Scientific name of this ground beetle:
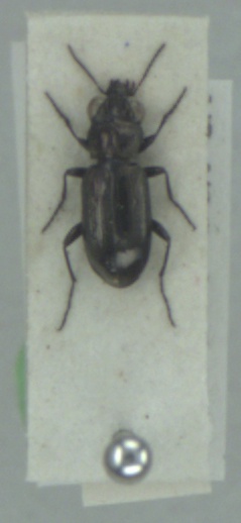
Notiophilus aquaticus
